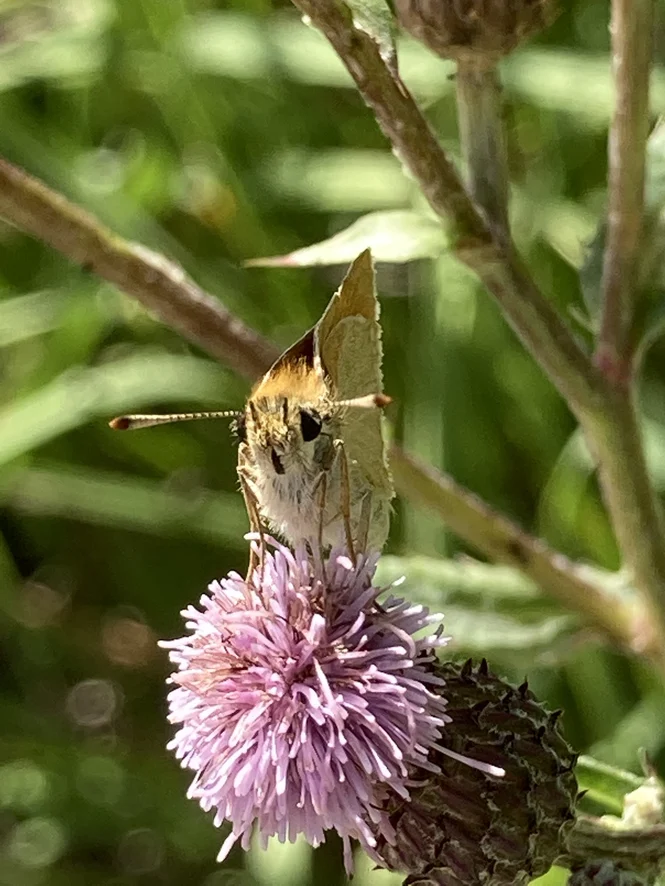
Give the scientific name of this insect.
Thymelicus sylvestris
